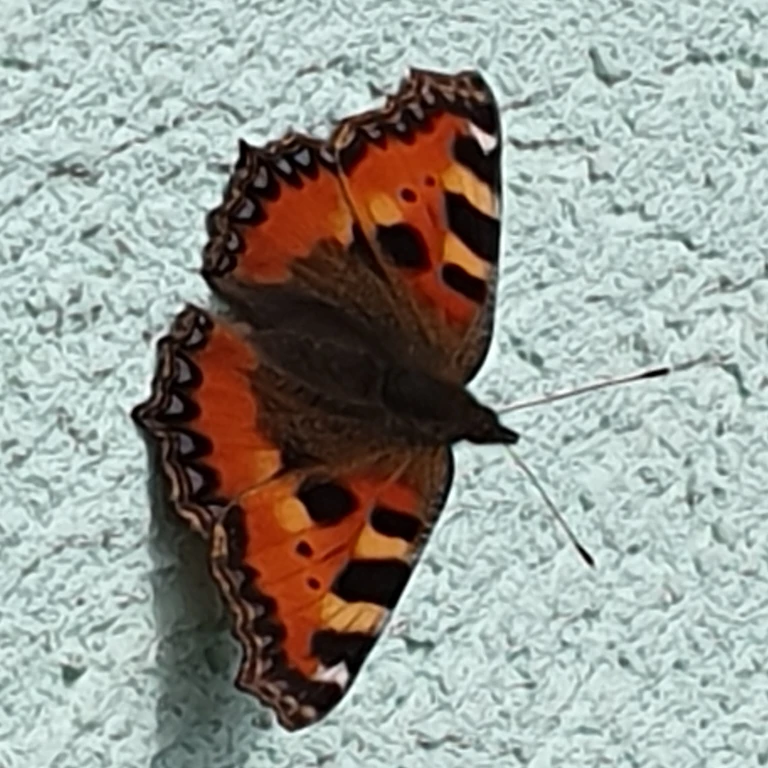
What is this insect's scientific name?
Aglais urticae
